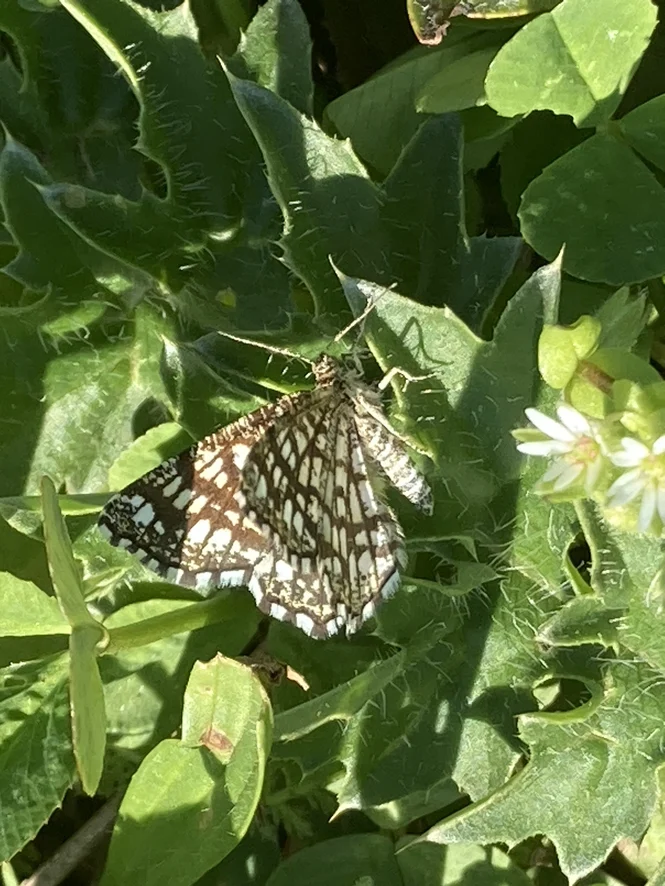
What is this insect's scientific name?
Chiasmia clathrata
